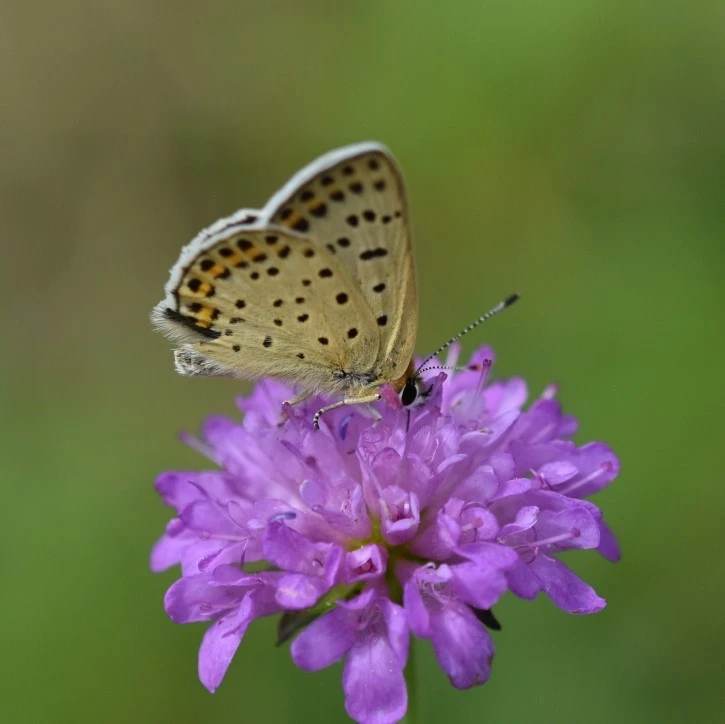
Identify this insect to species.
Lycaena tityrus (also Loweia tityrus)
